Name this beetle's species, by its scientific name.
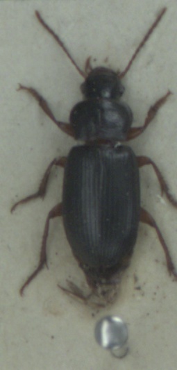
Ophonus rufibarbis
